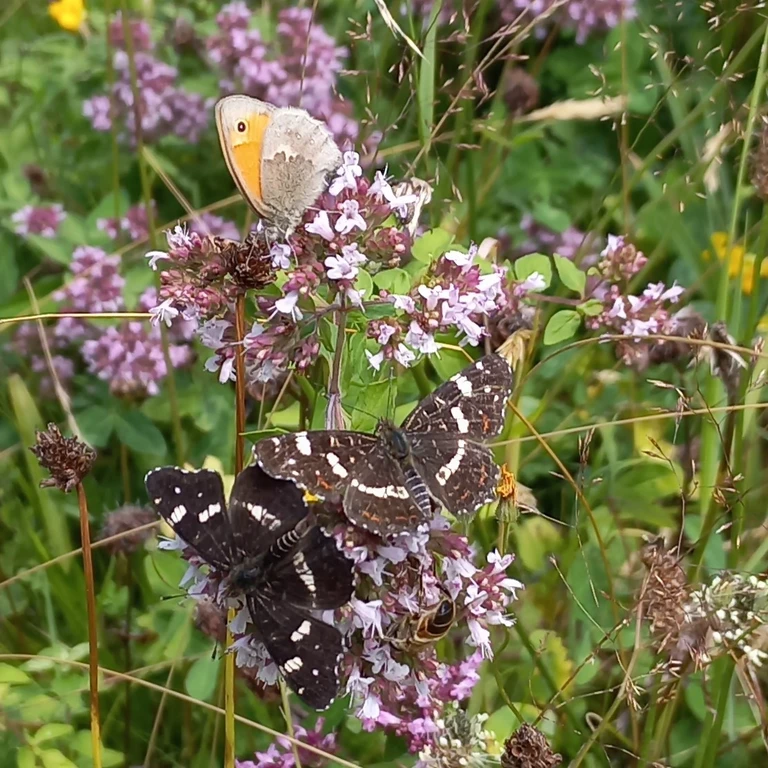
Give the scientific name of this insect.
Araschnia levana
